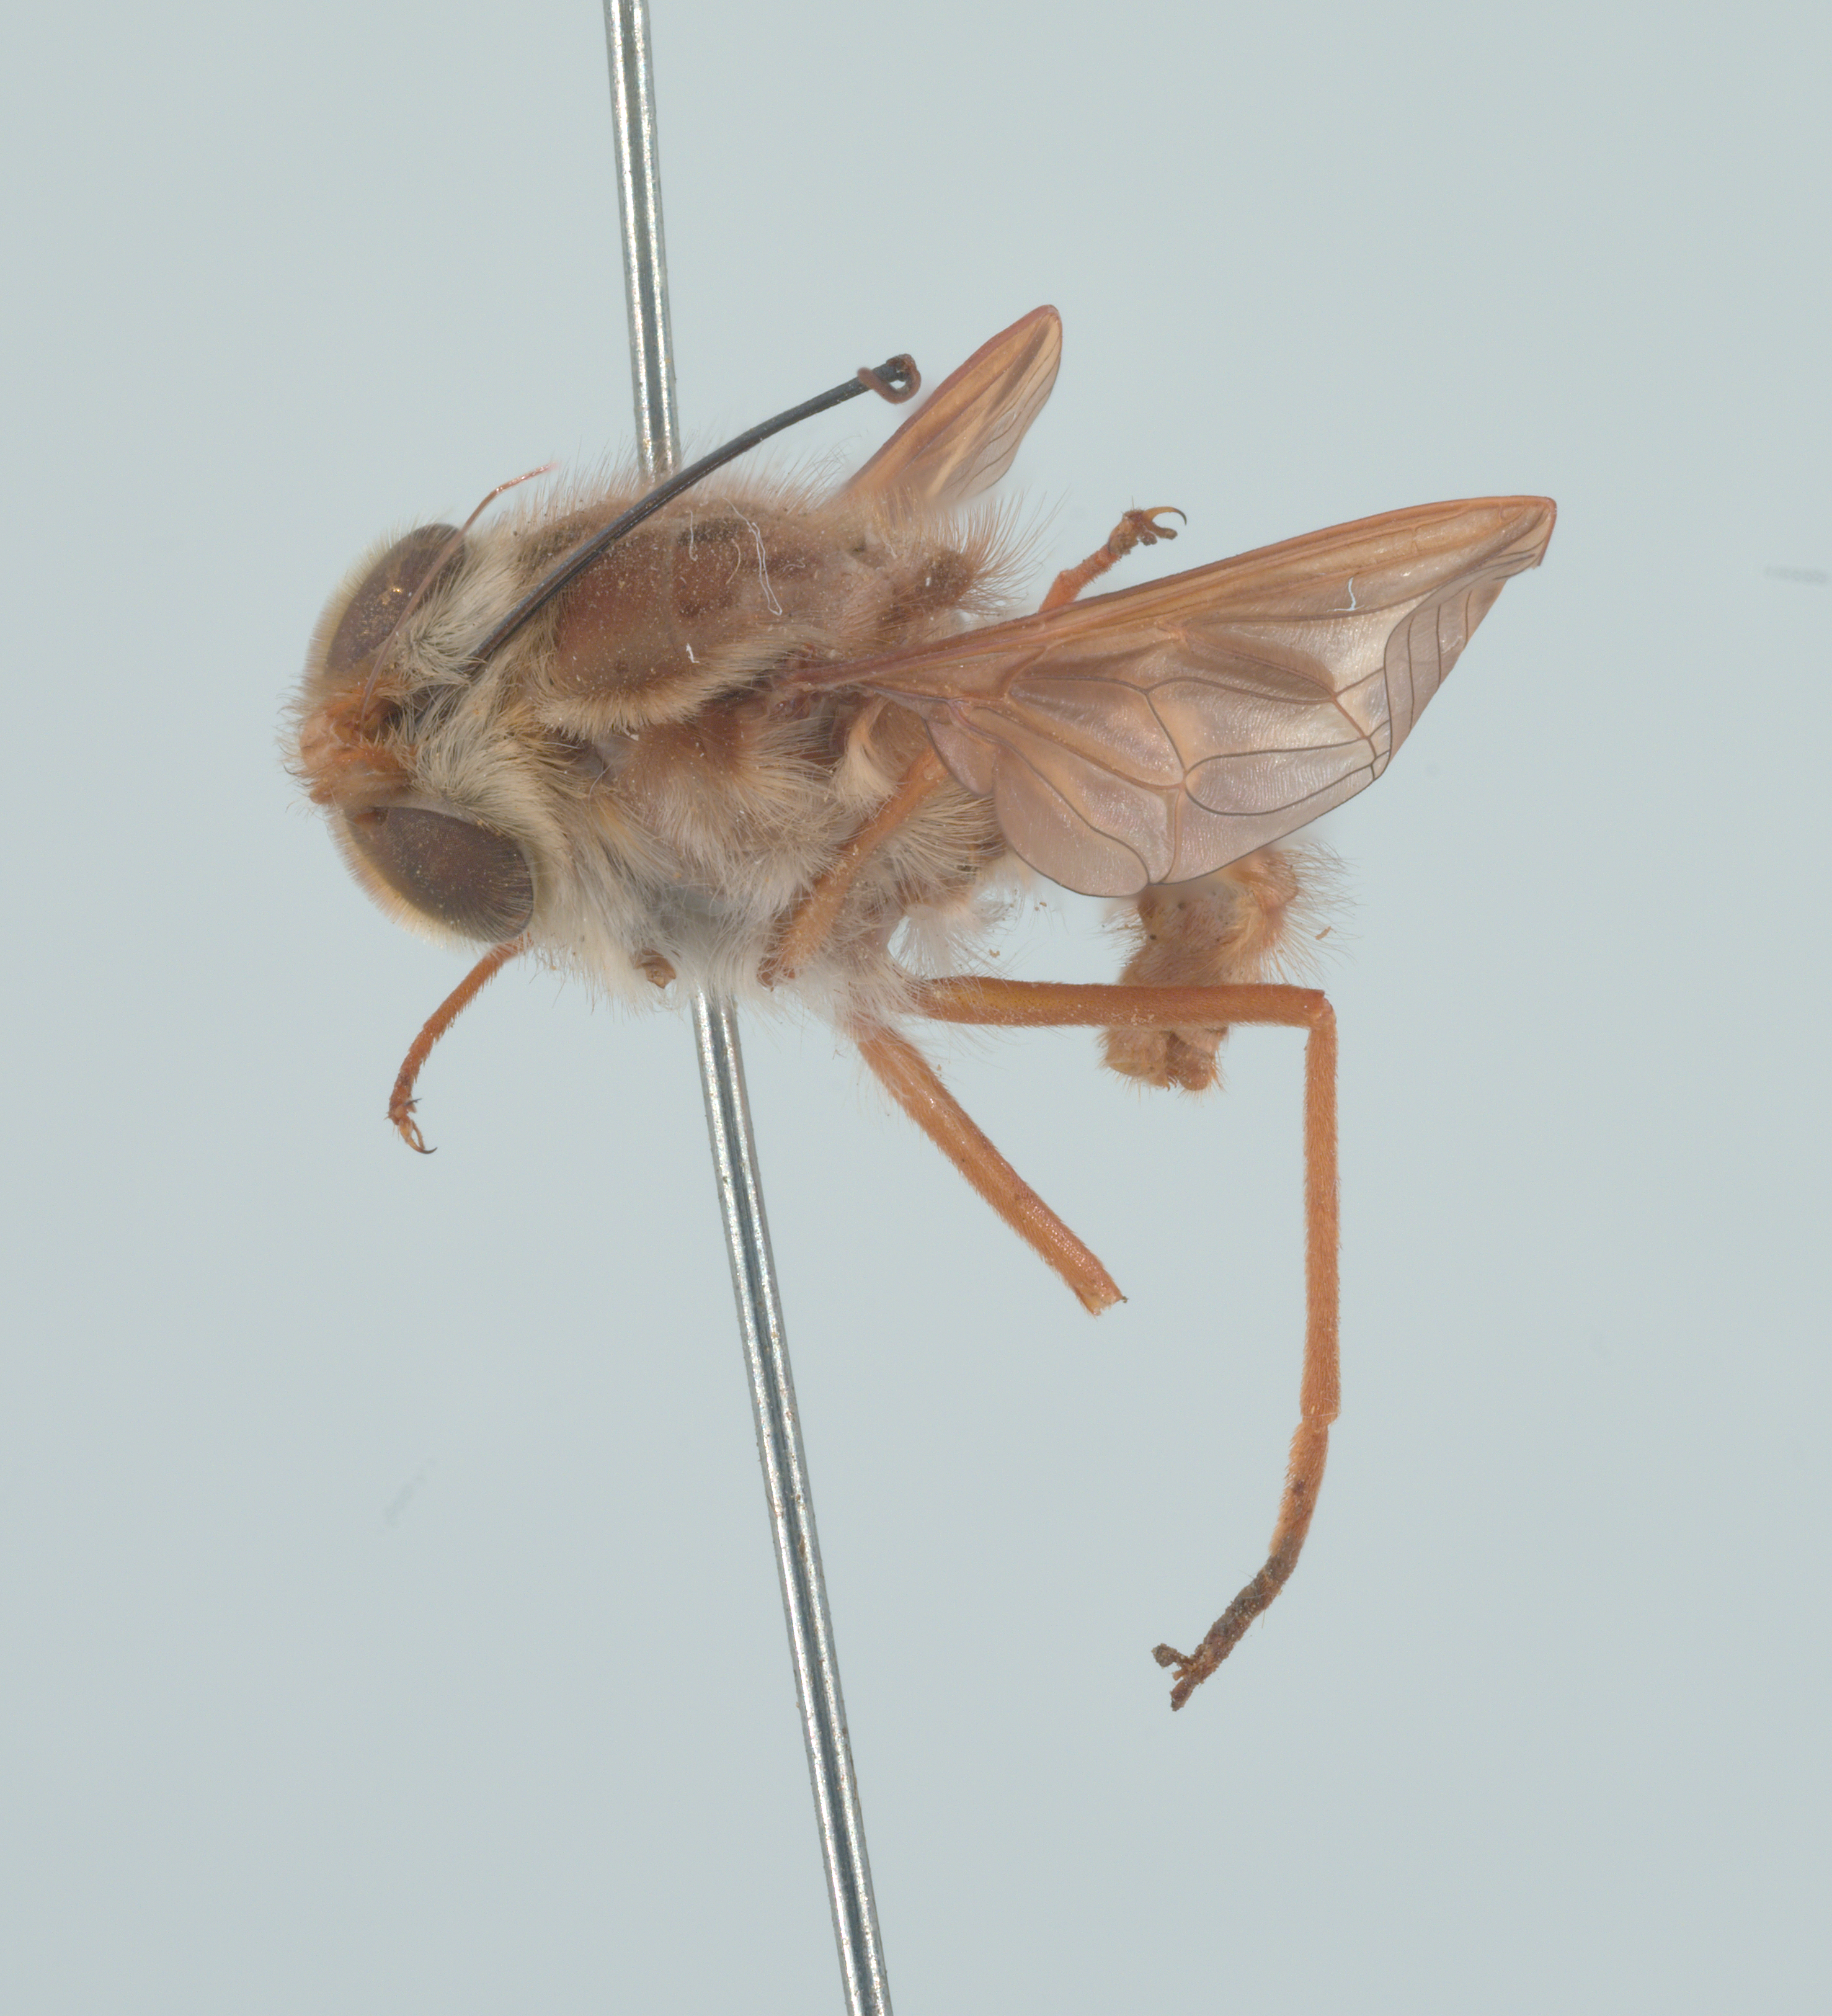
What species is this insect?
Hirmoneura nubipennis (also Trichophthalma nubipennis)
